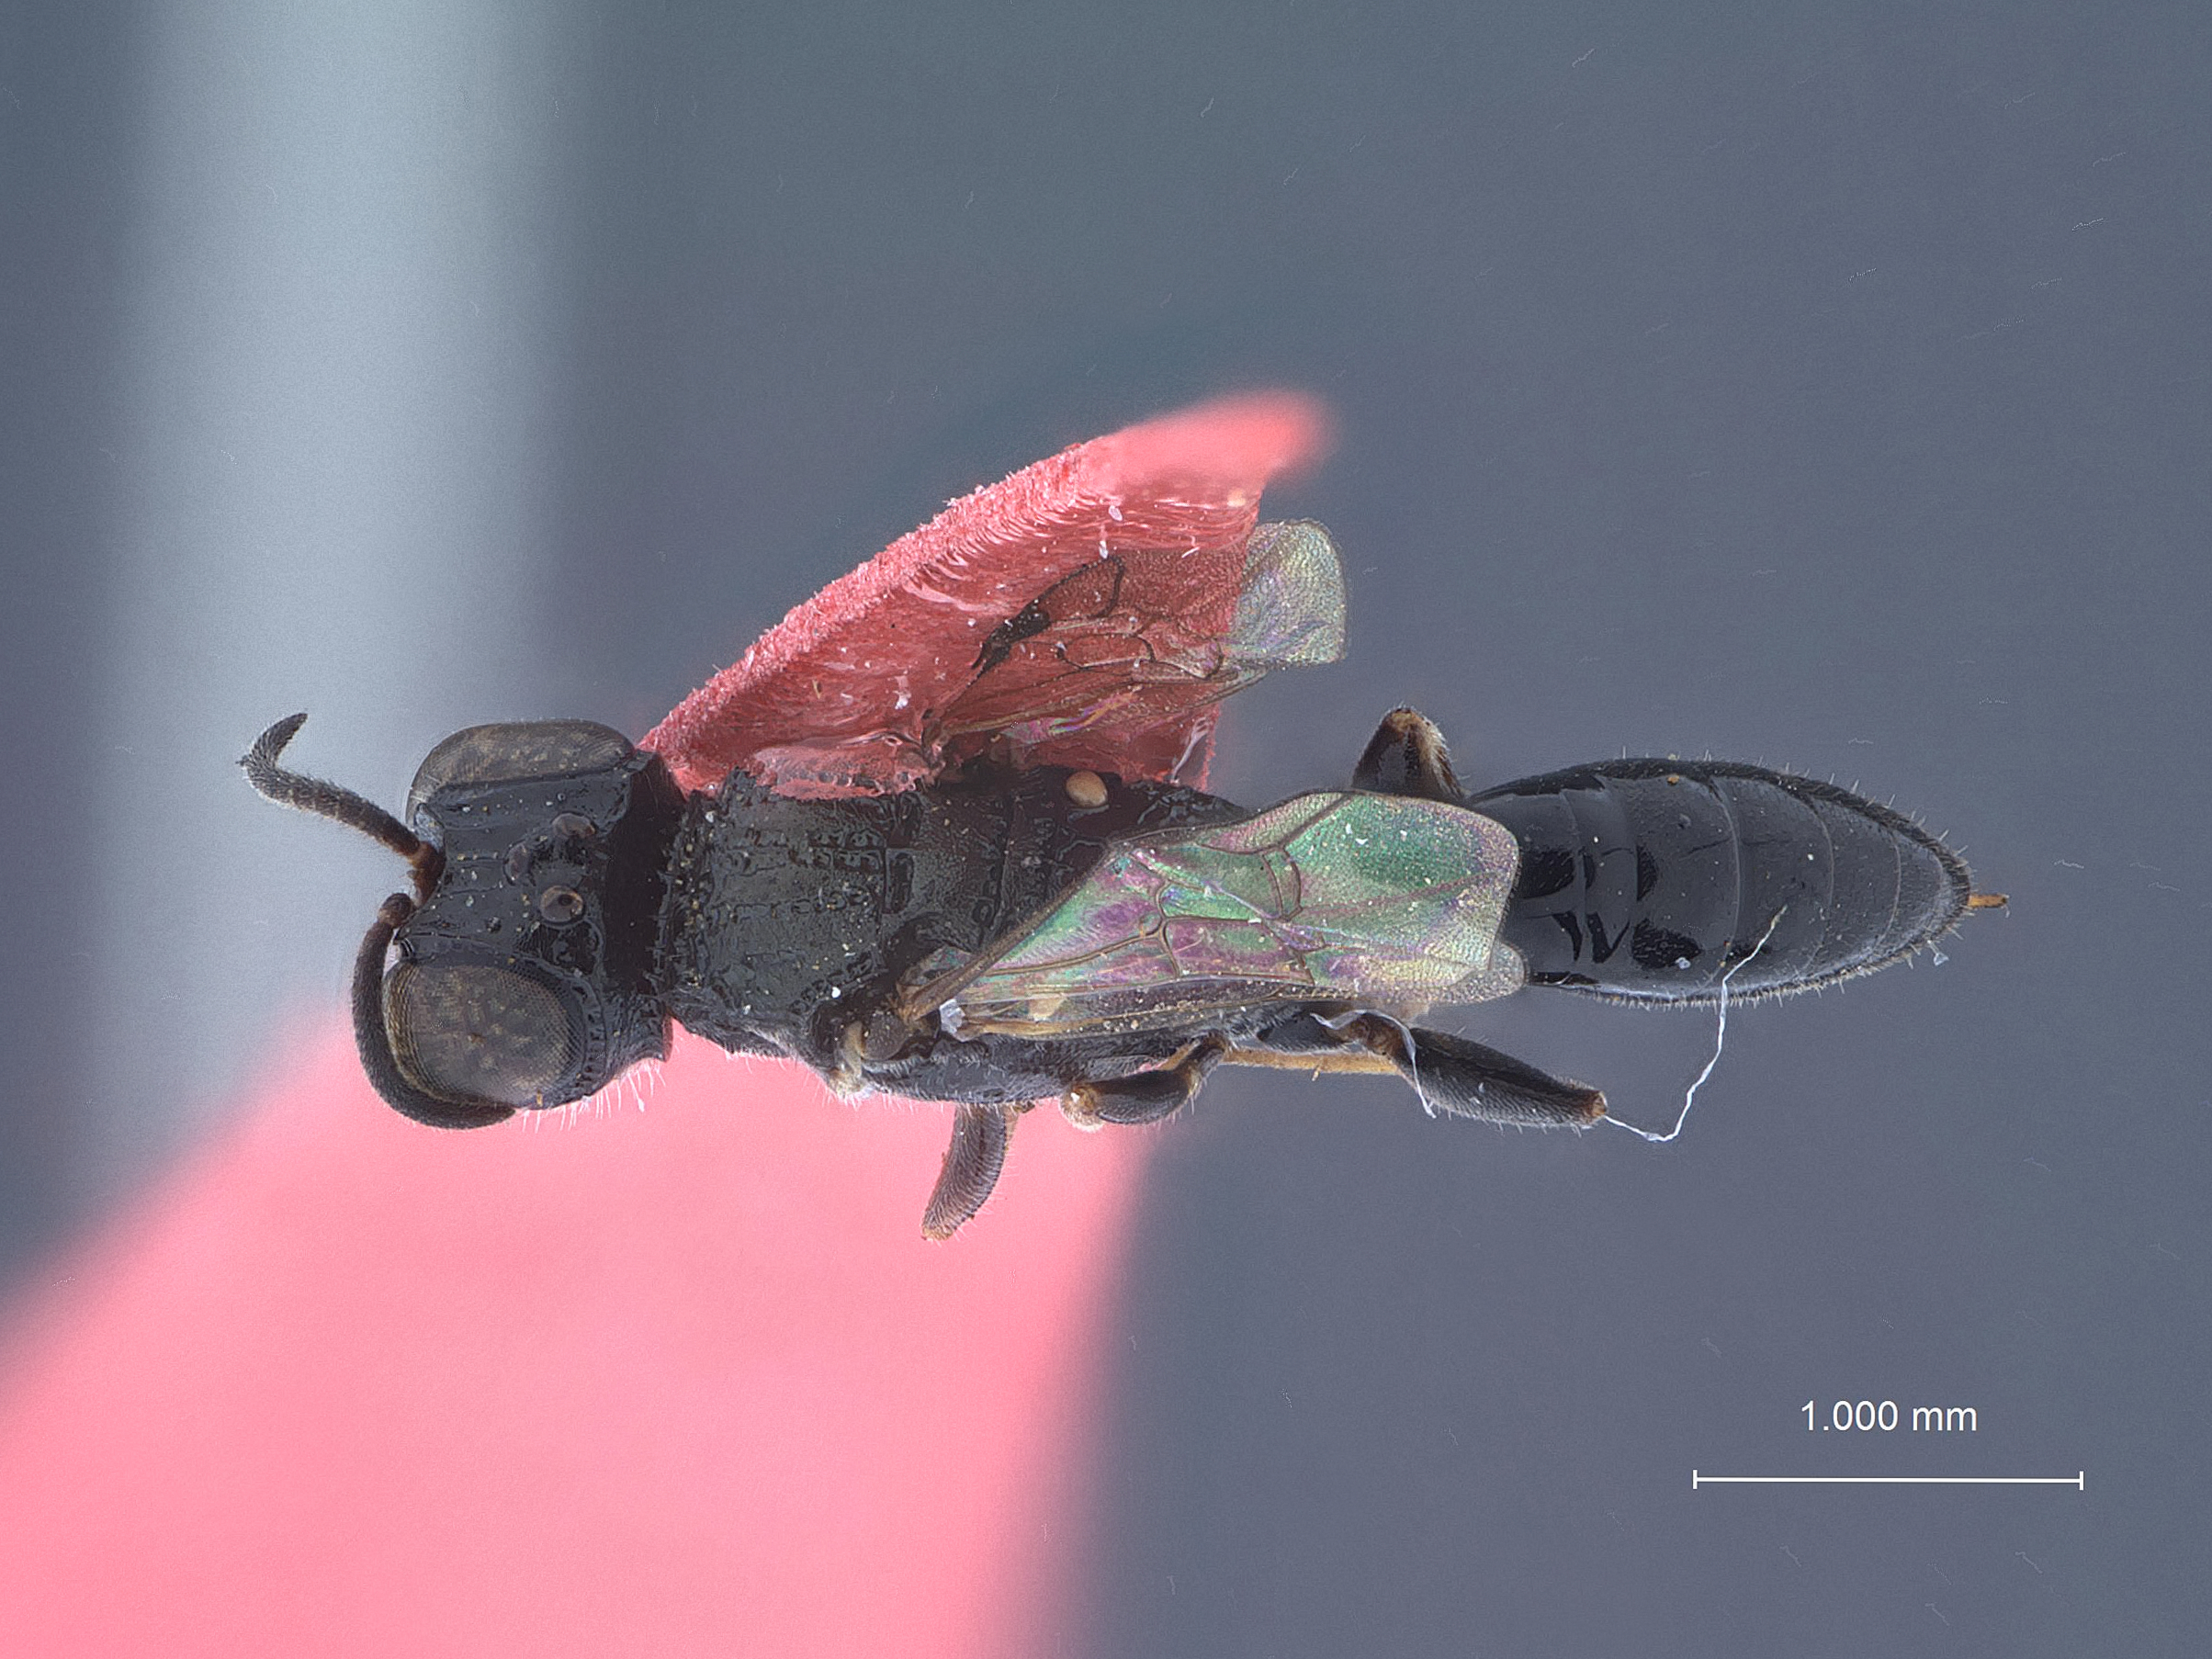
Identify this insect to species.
Polemistus quadridentatus
